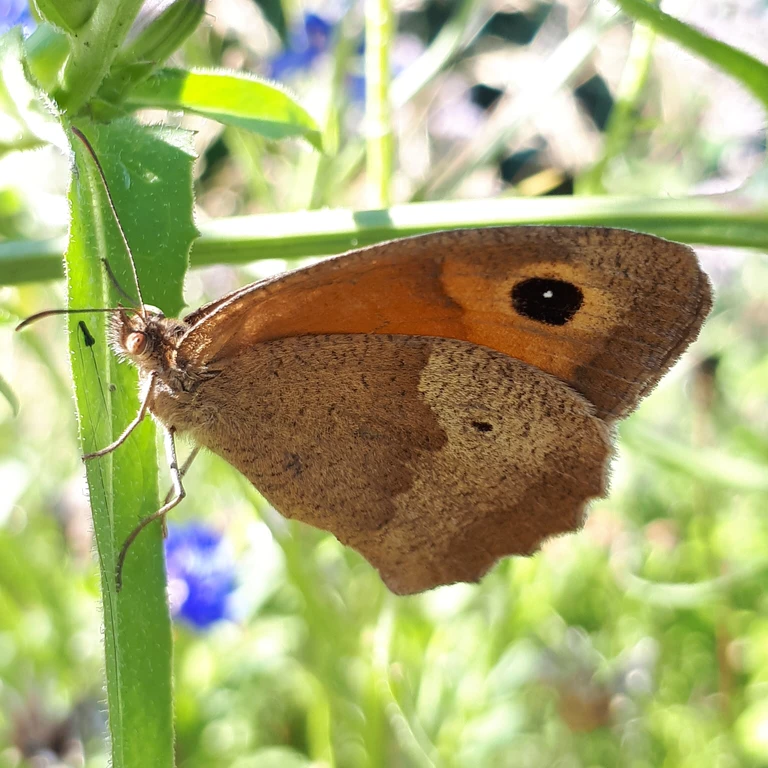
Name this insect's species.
Maniola jurtina
